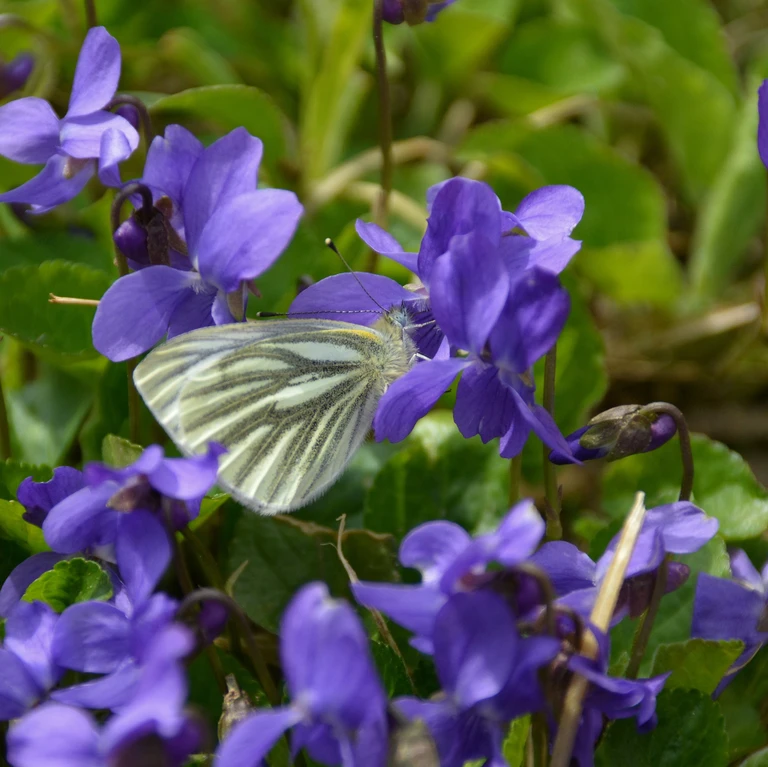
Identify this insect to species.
Pieris napi
